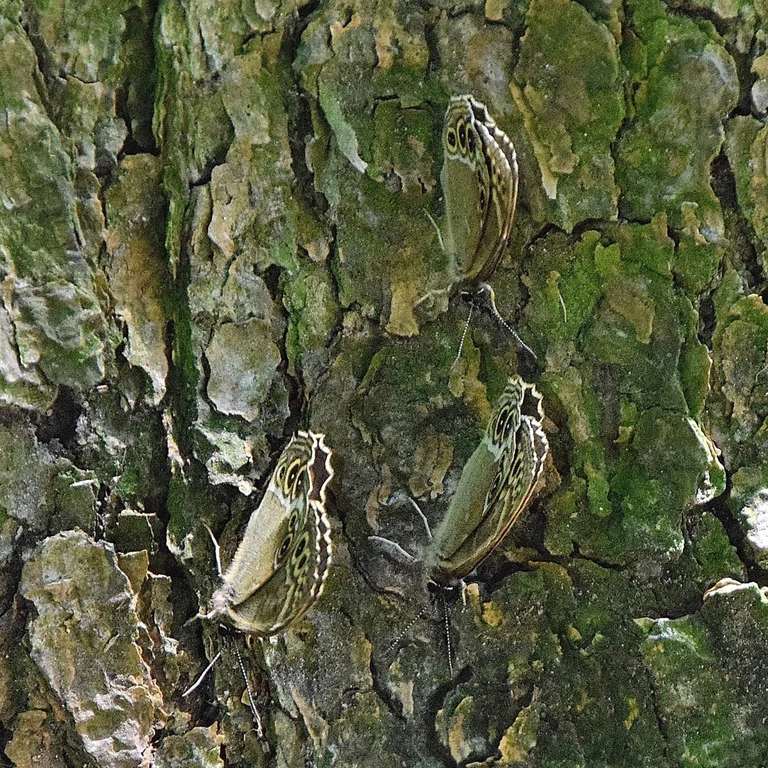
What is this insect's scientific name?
Lopinga achine (also Pararge achine)
